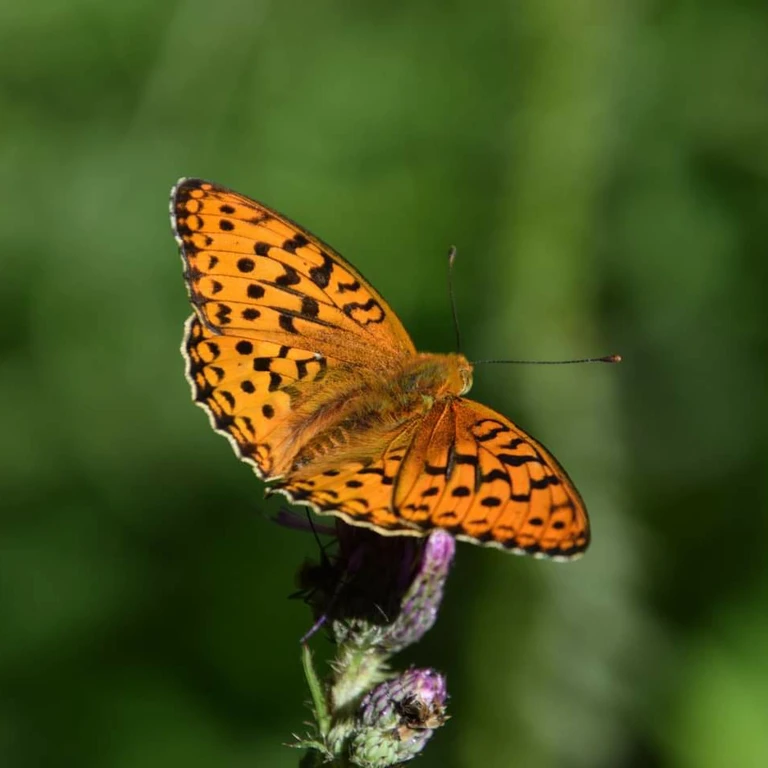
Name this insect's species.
Fabriciana adippe
